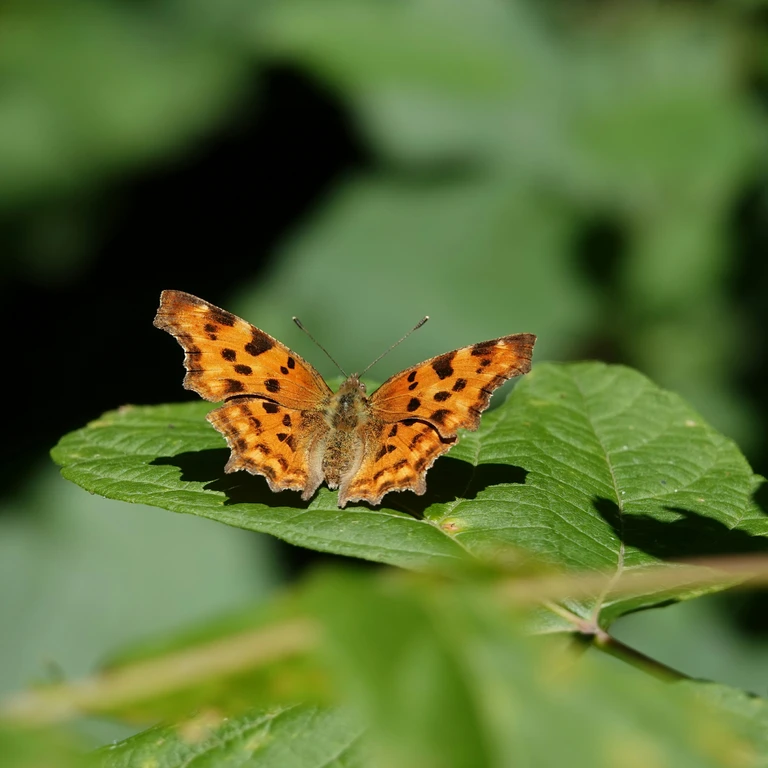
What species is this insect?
Polygonia c-album
